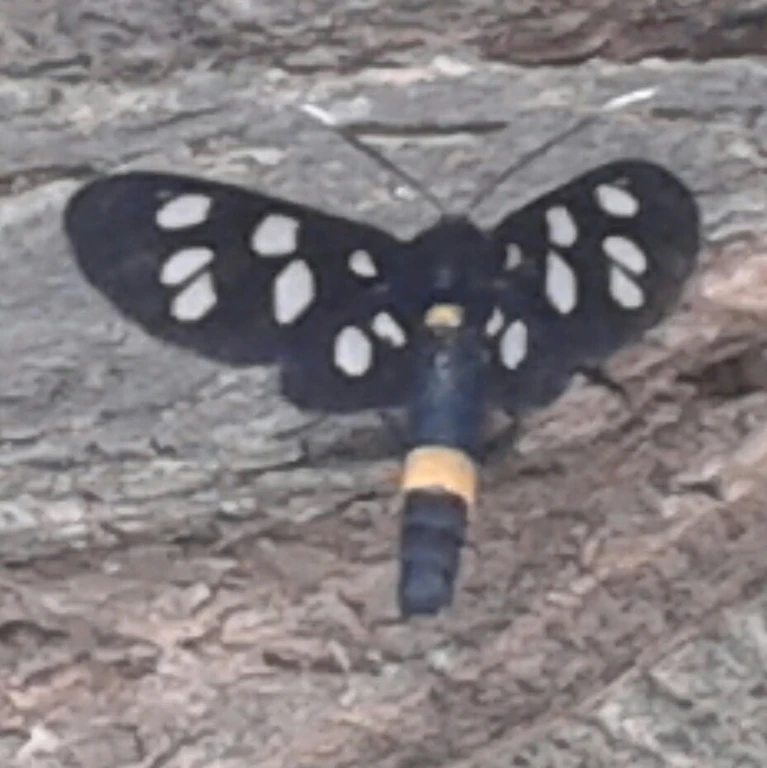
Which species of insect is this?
Amata phegea
